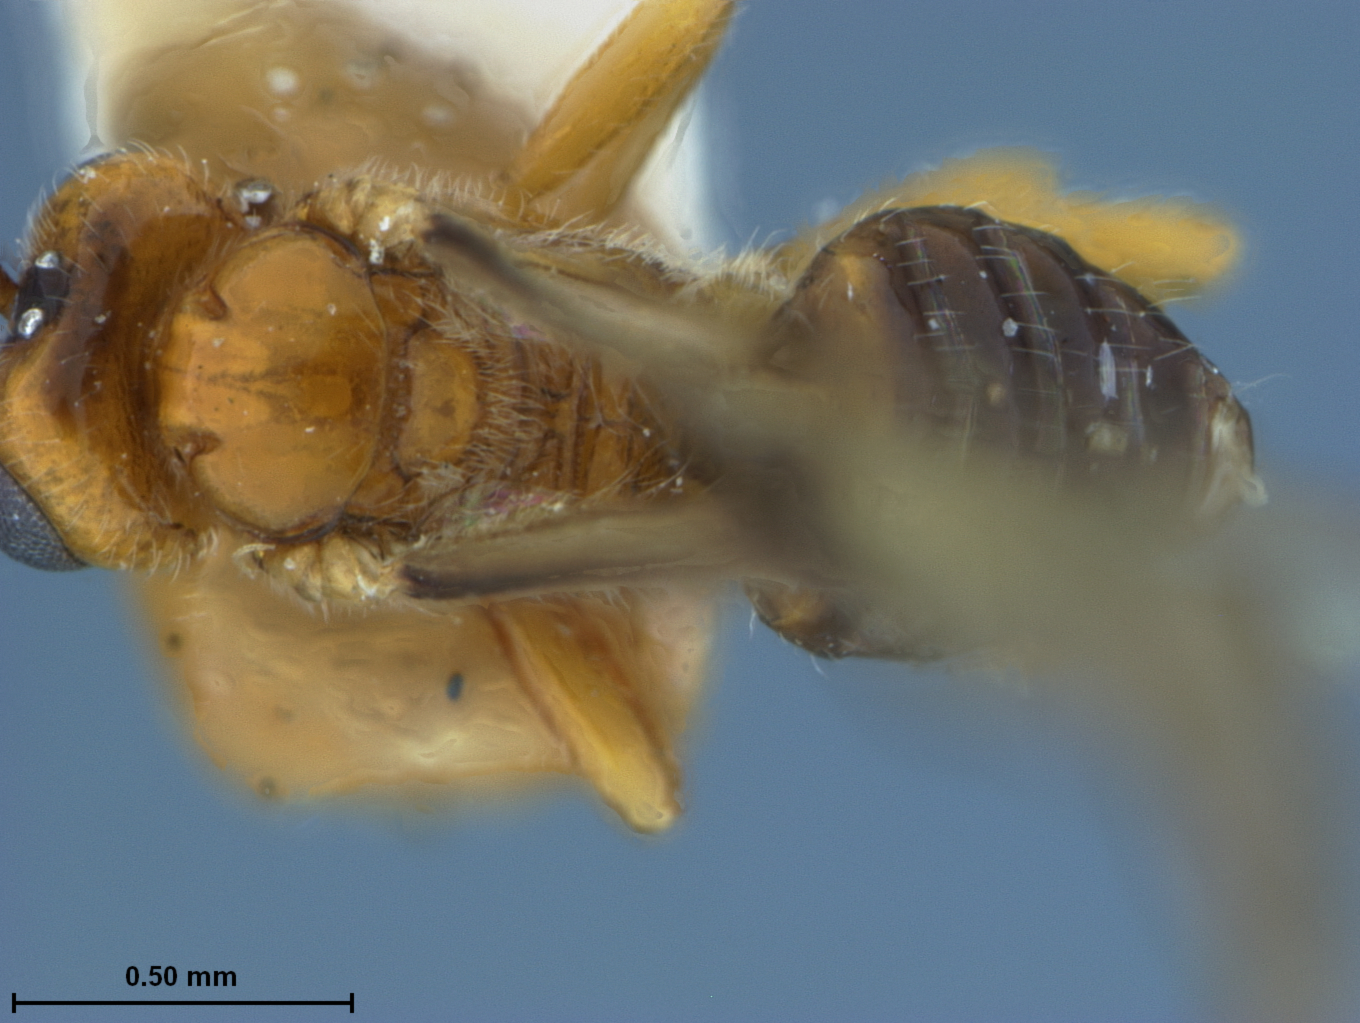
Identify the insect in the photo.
Opius philippinensis
